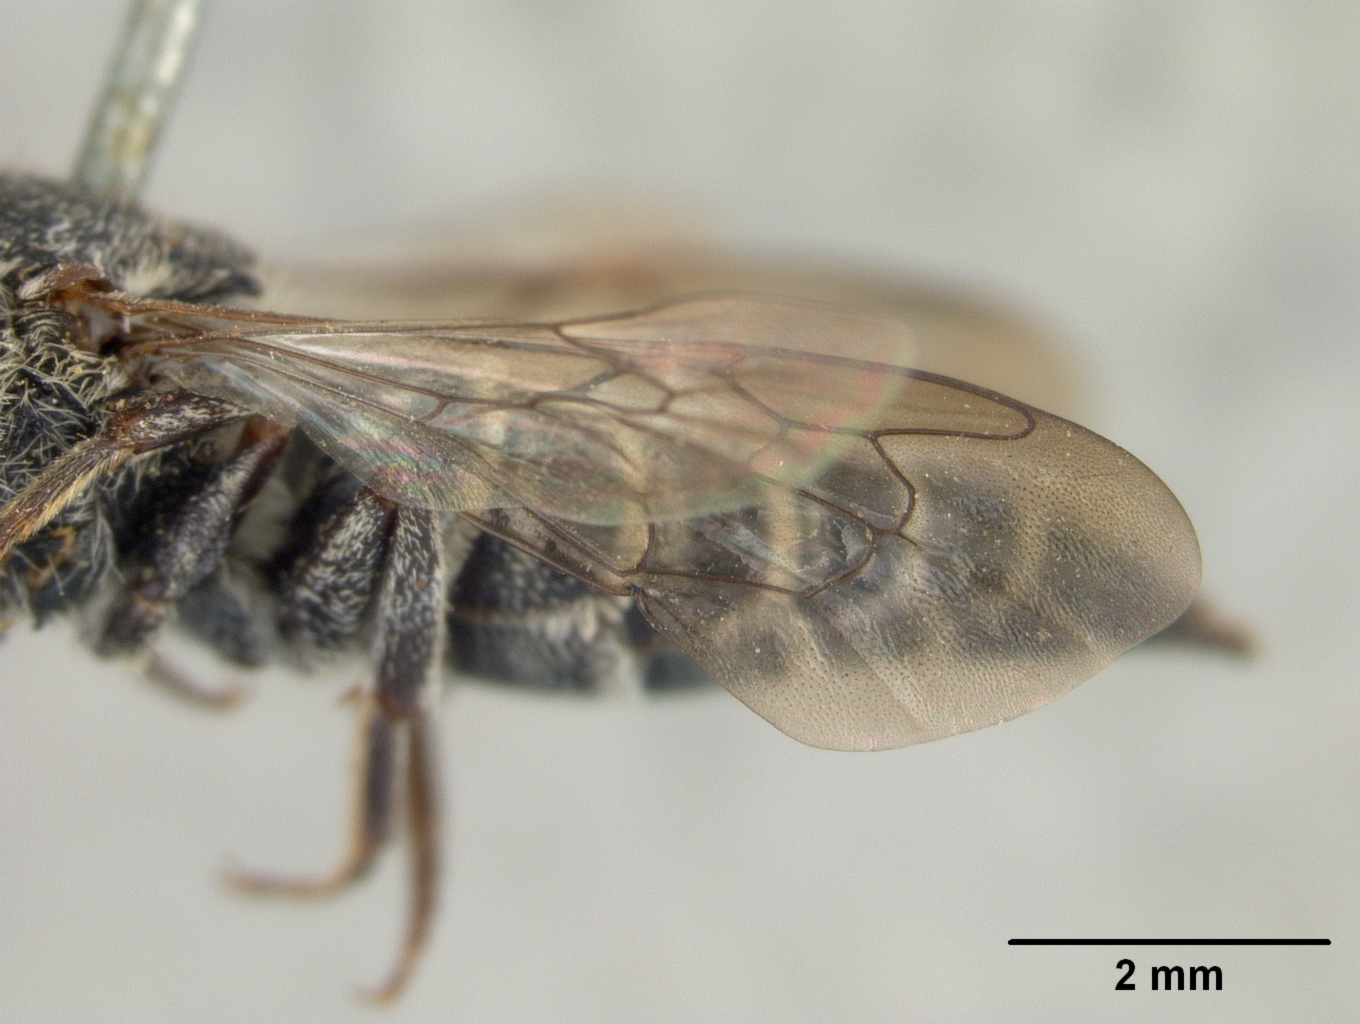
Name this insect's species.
Coelioxys apacheorum
